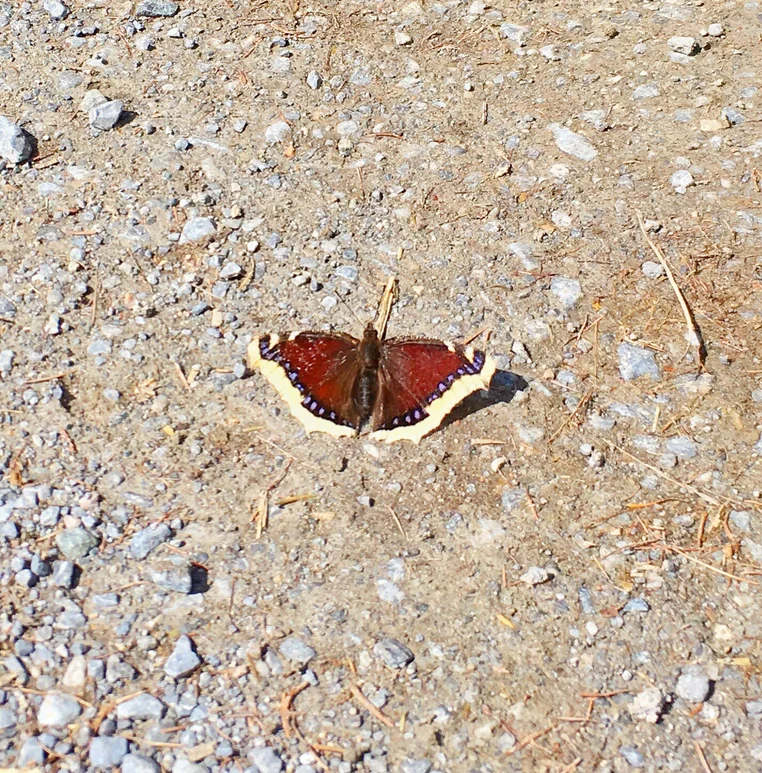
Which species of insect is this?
Nymphalis antiopa
